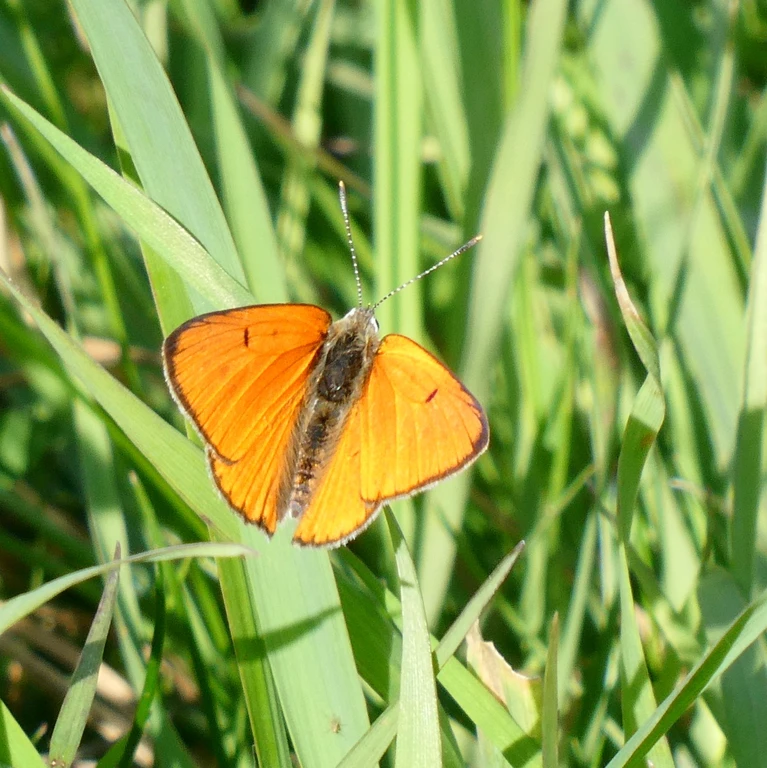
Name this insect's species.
Lycaena dispar
